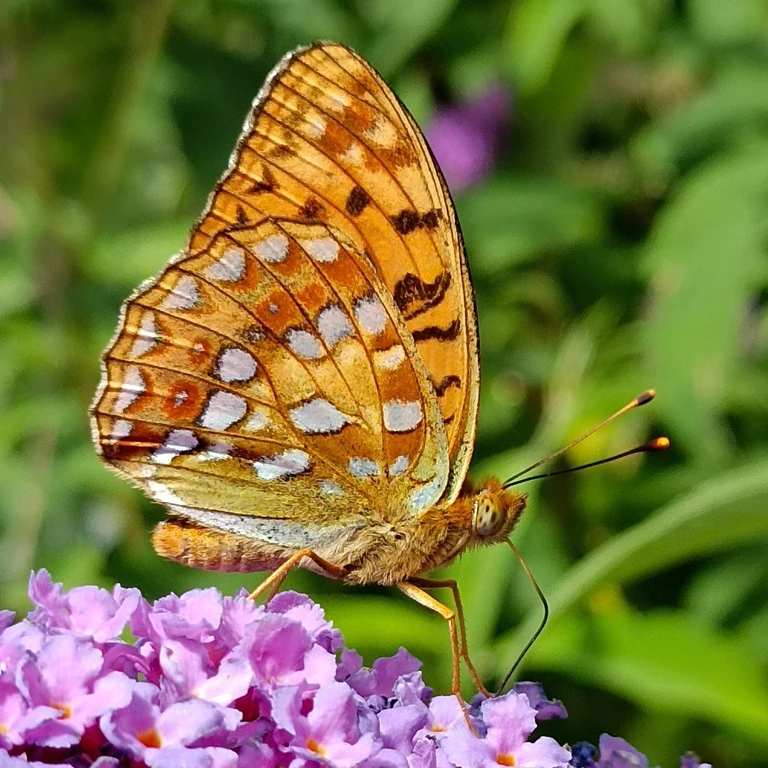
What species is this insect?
Fabriciana adippe
